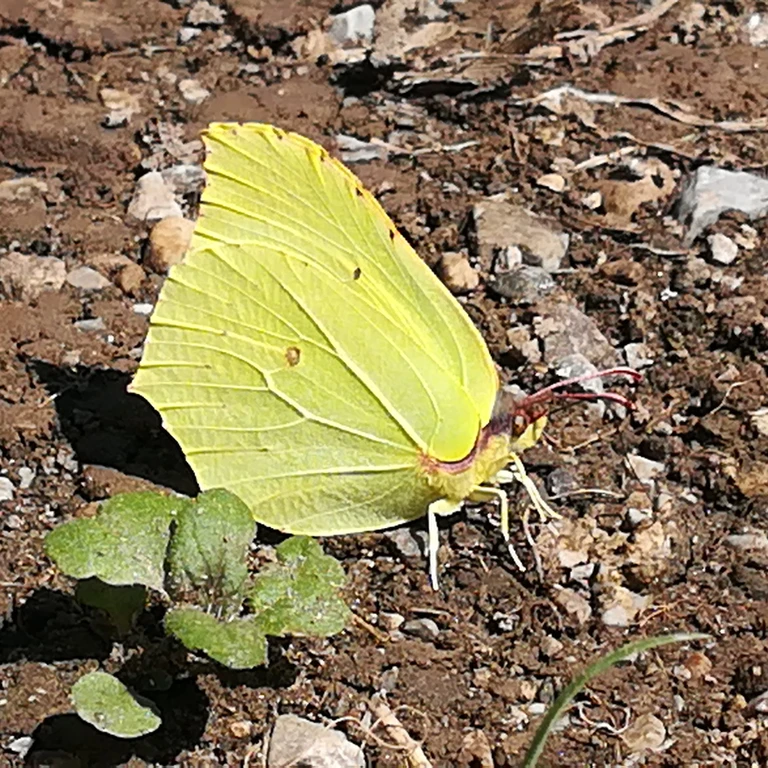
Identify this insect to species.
Gonepteryx rhamni
